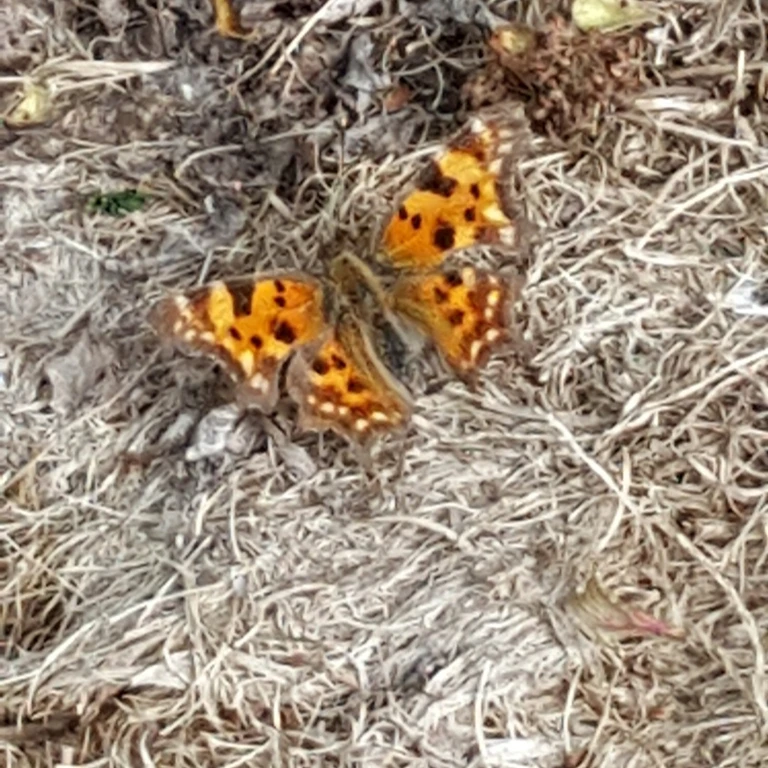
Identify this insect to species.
Polygonia c-album
